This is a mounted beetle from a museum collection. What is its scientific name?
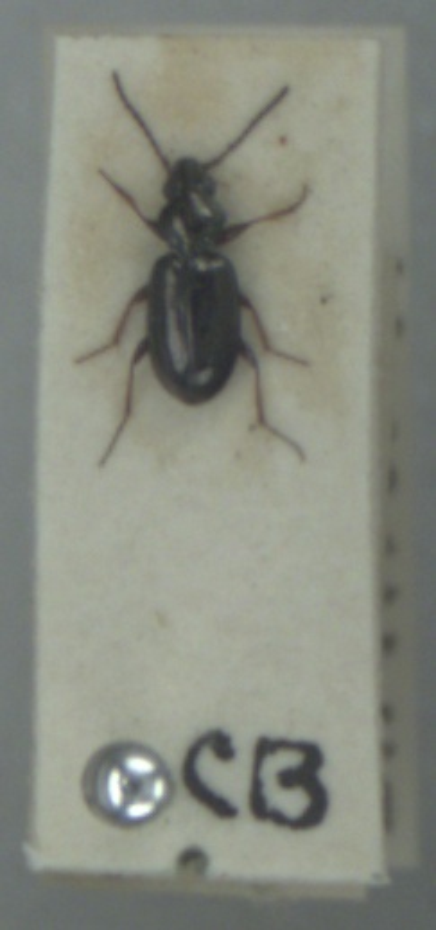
Bembidion lampros
